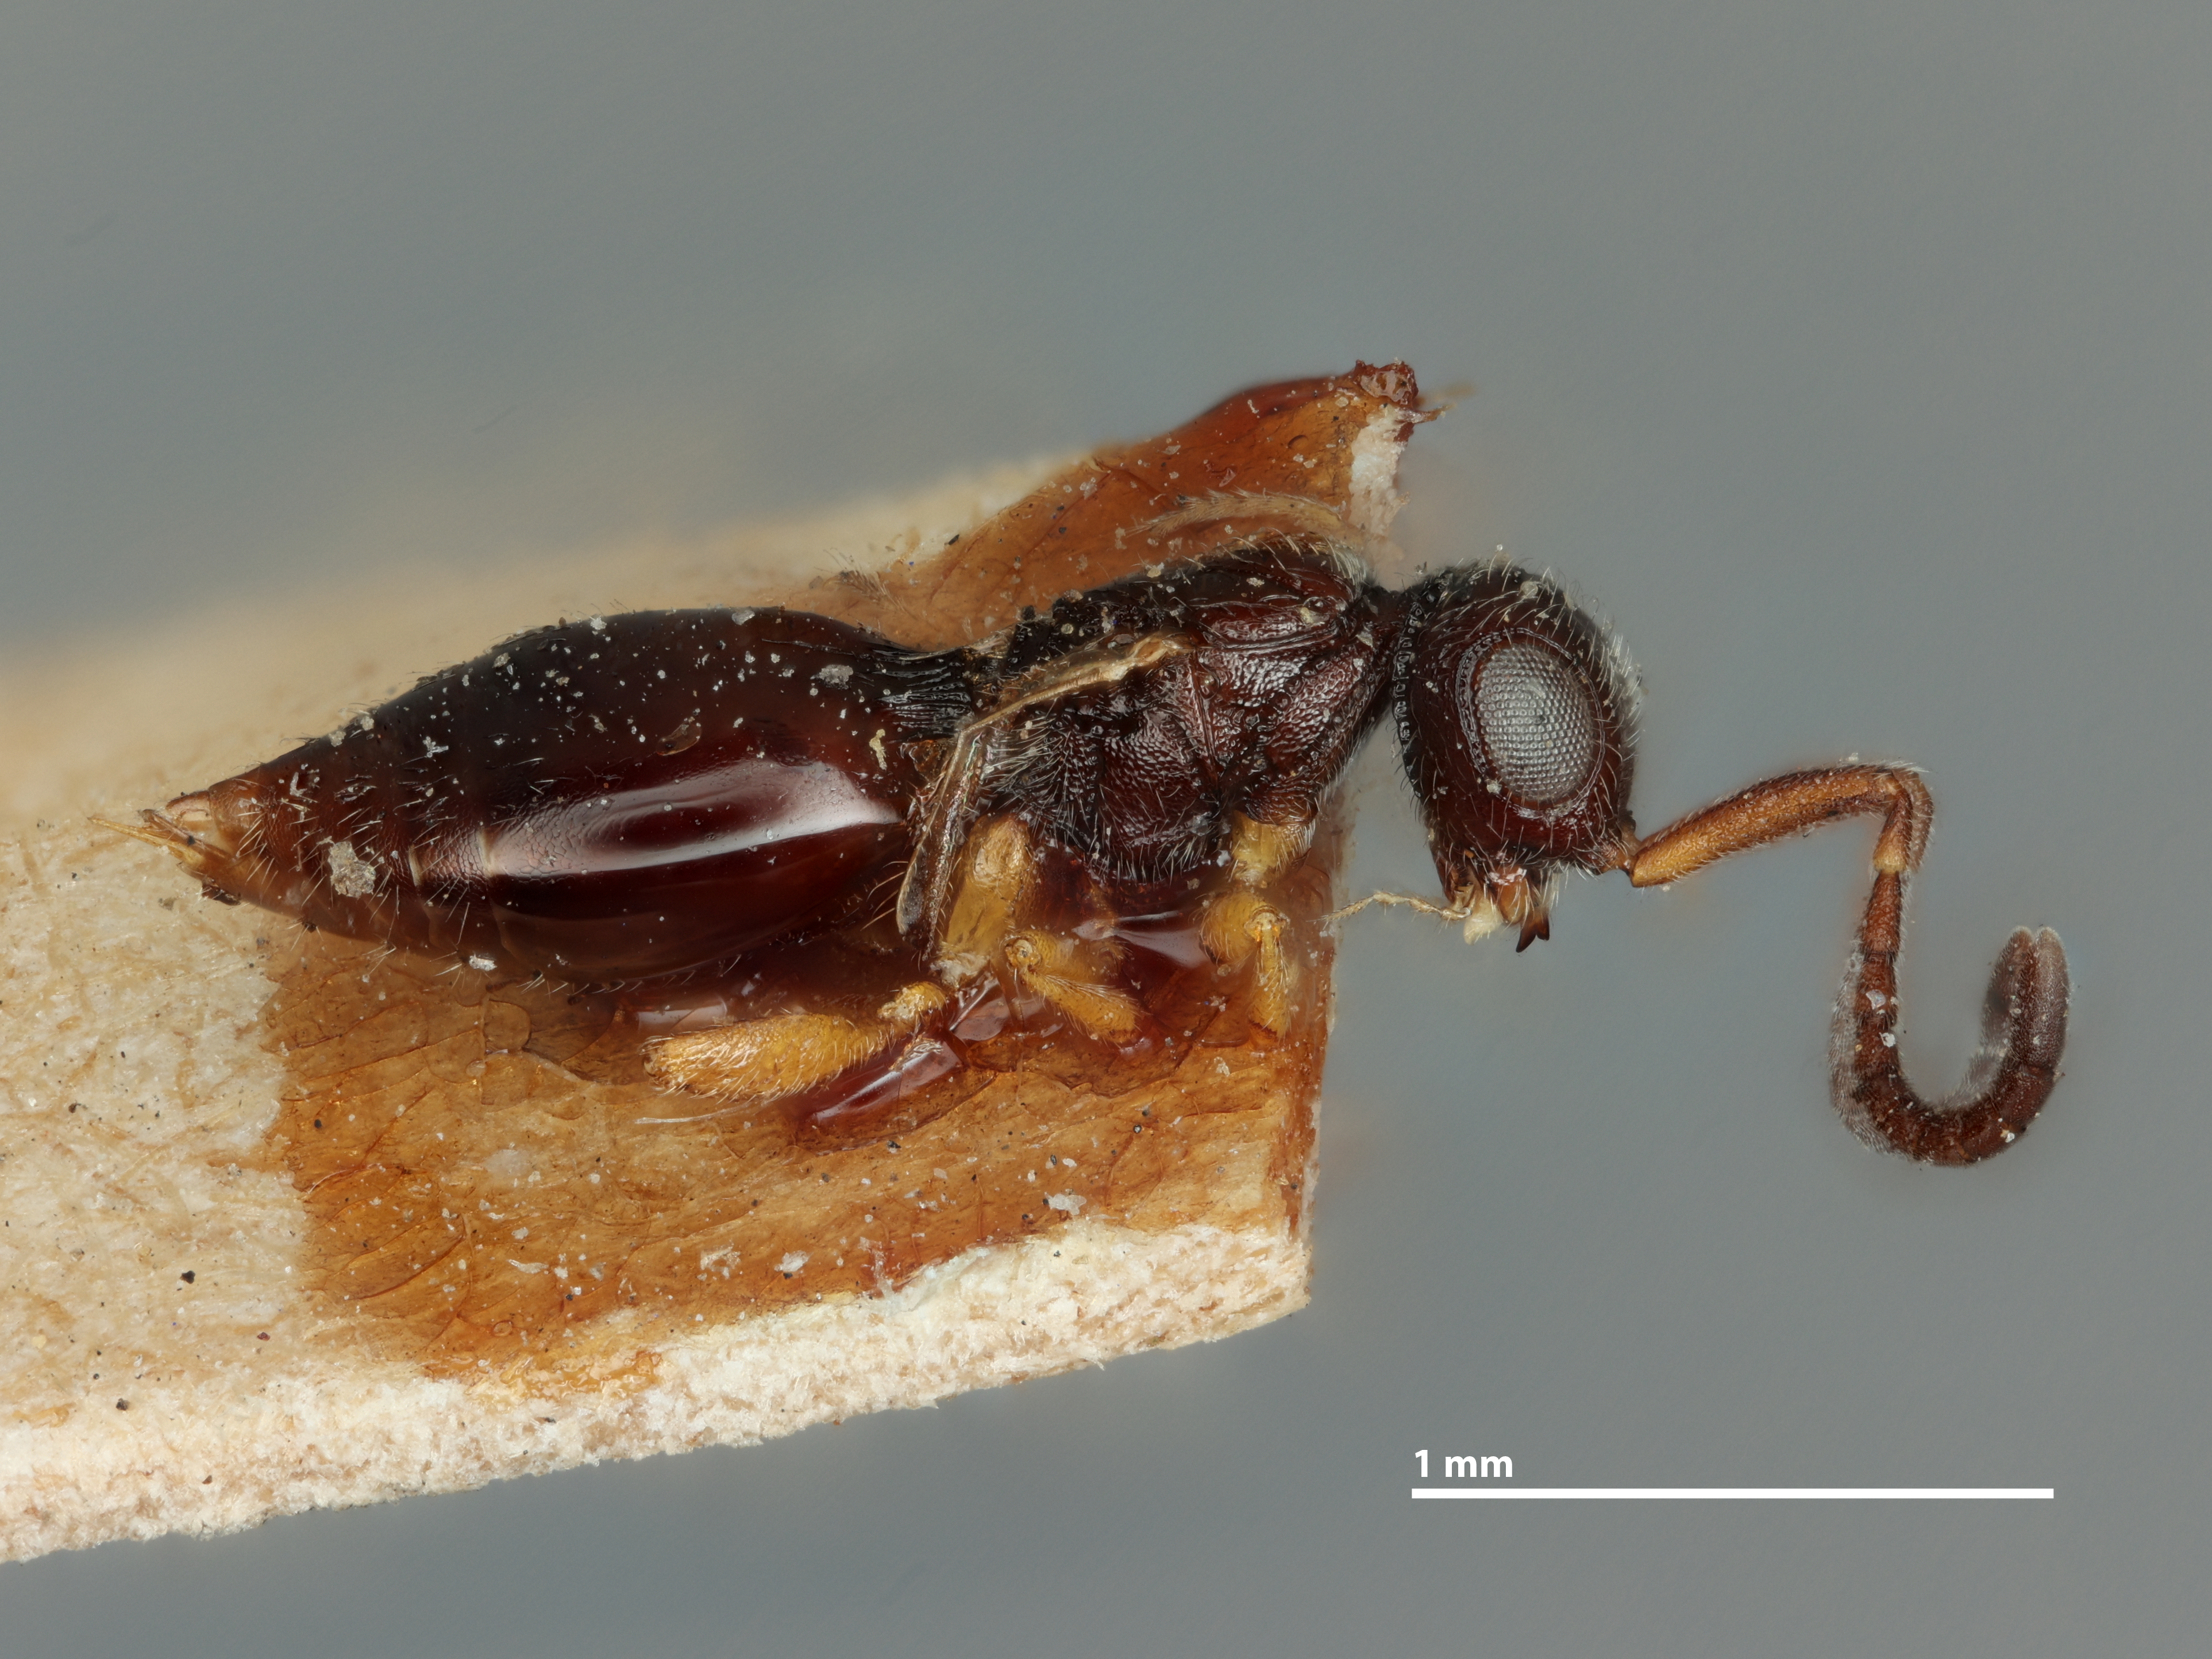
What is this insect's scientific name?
Eumegaspilus canadensis
